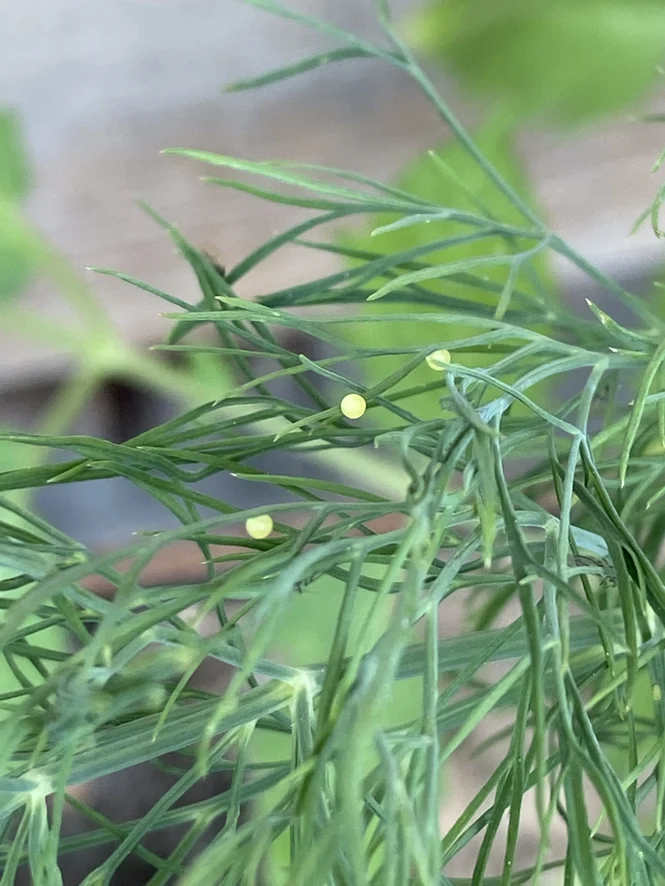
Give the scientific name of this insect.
Papilio machaon
